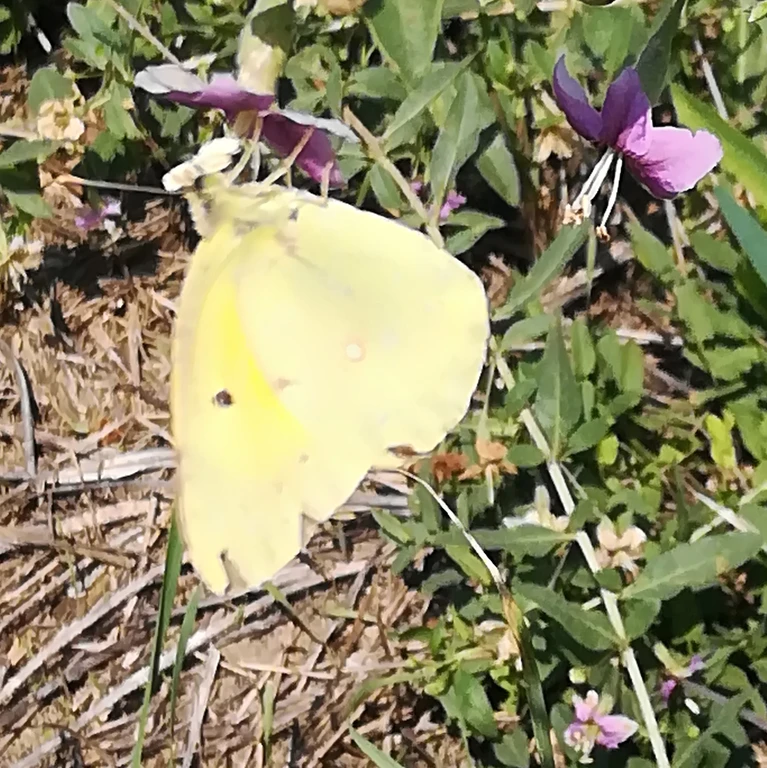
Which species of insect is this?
Colias croceus
